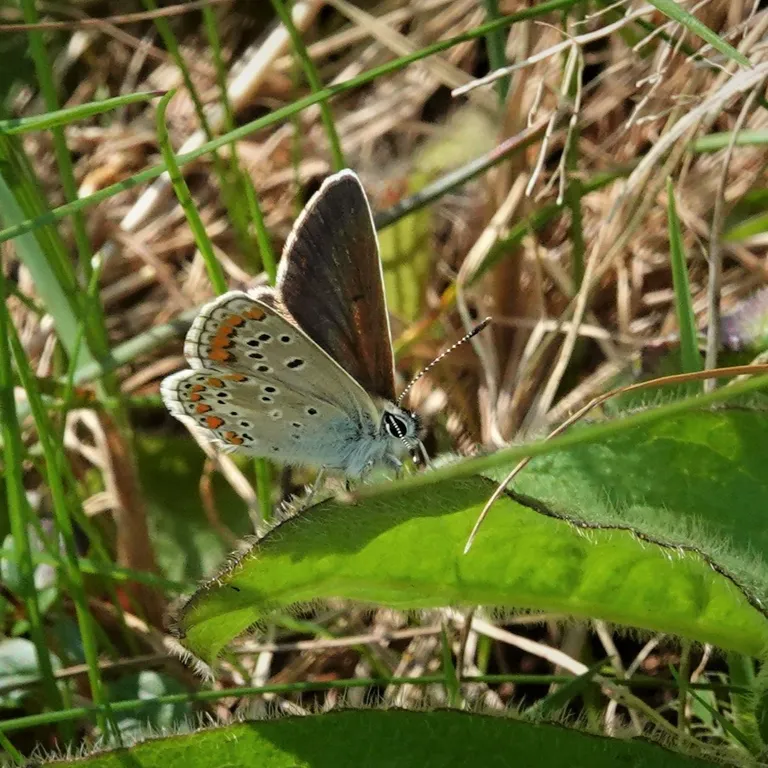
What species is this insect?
Aricia agestis/artaxerxes
